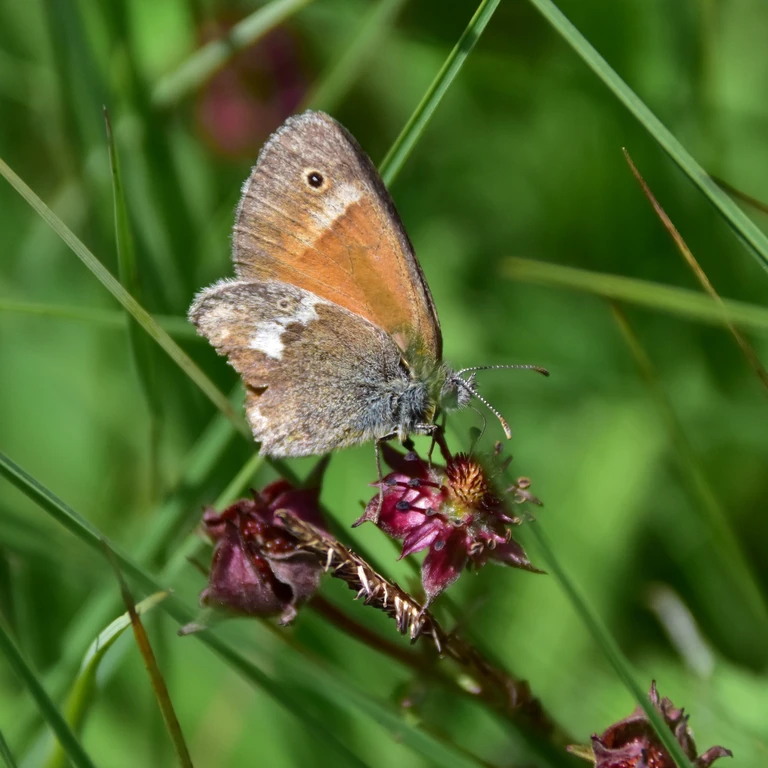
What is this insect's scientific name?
Coenonympha tullia
